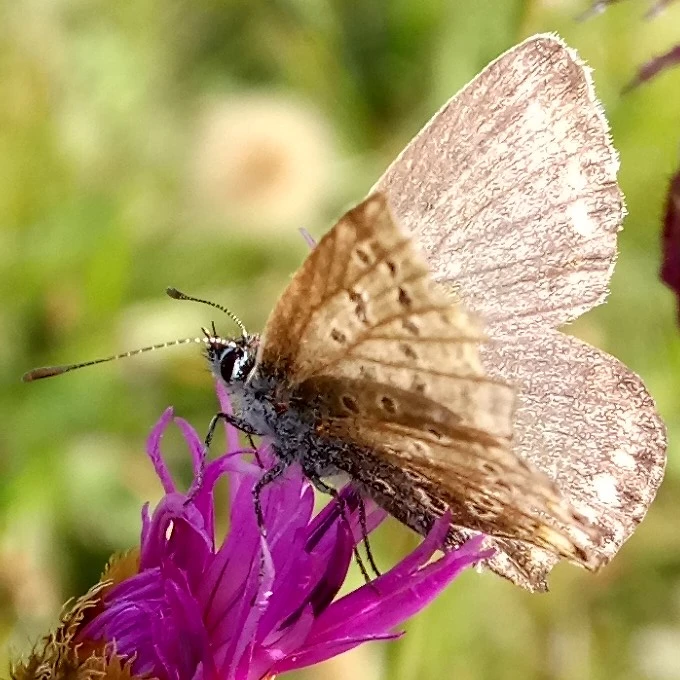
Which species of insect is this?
Polyommatus icarus
